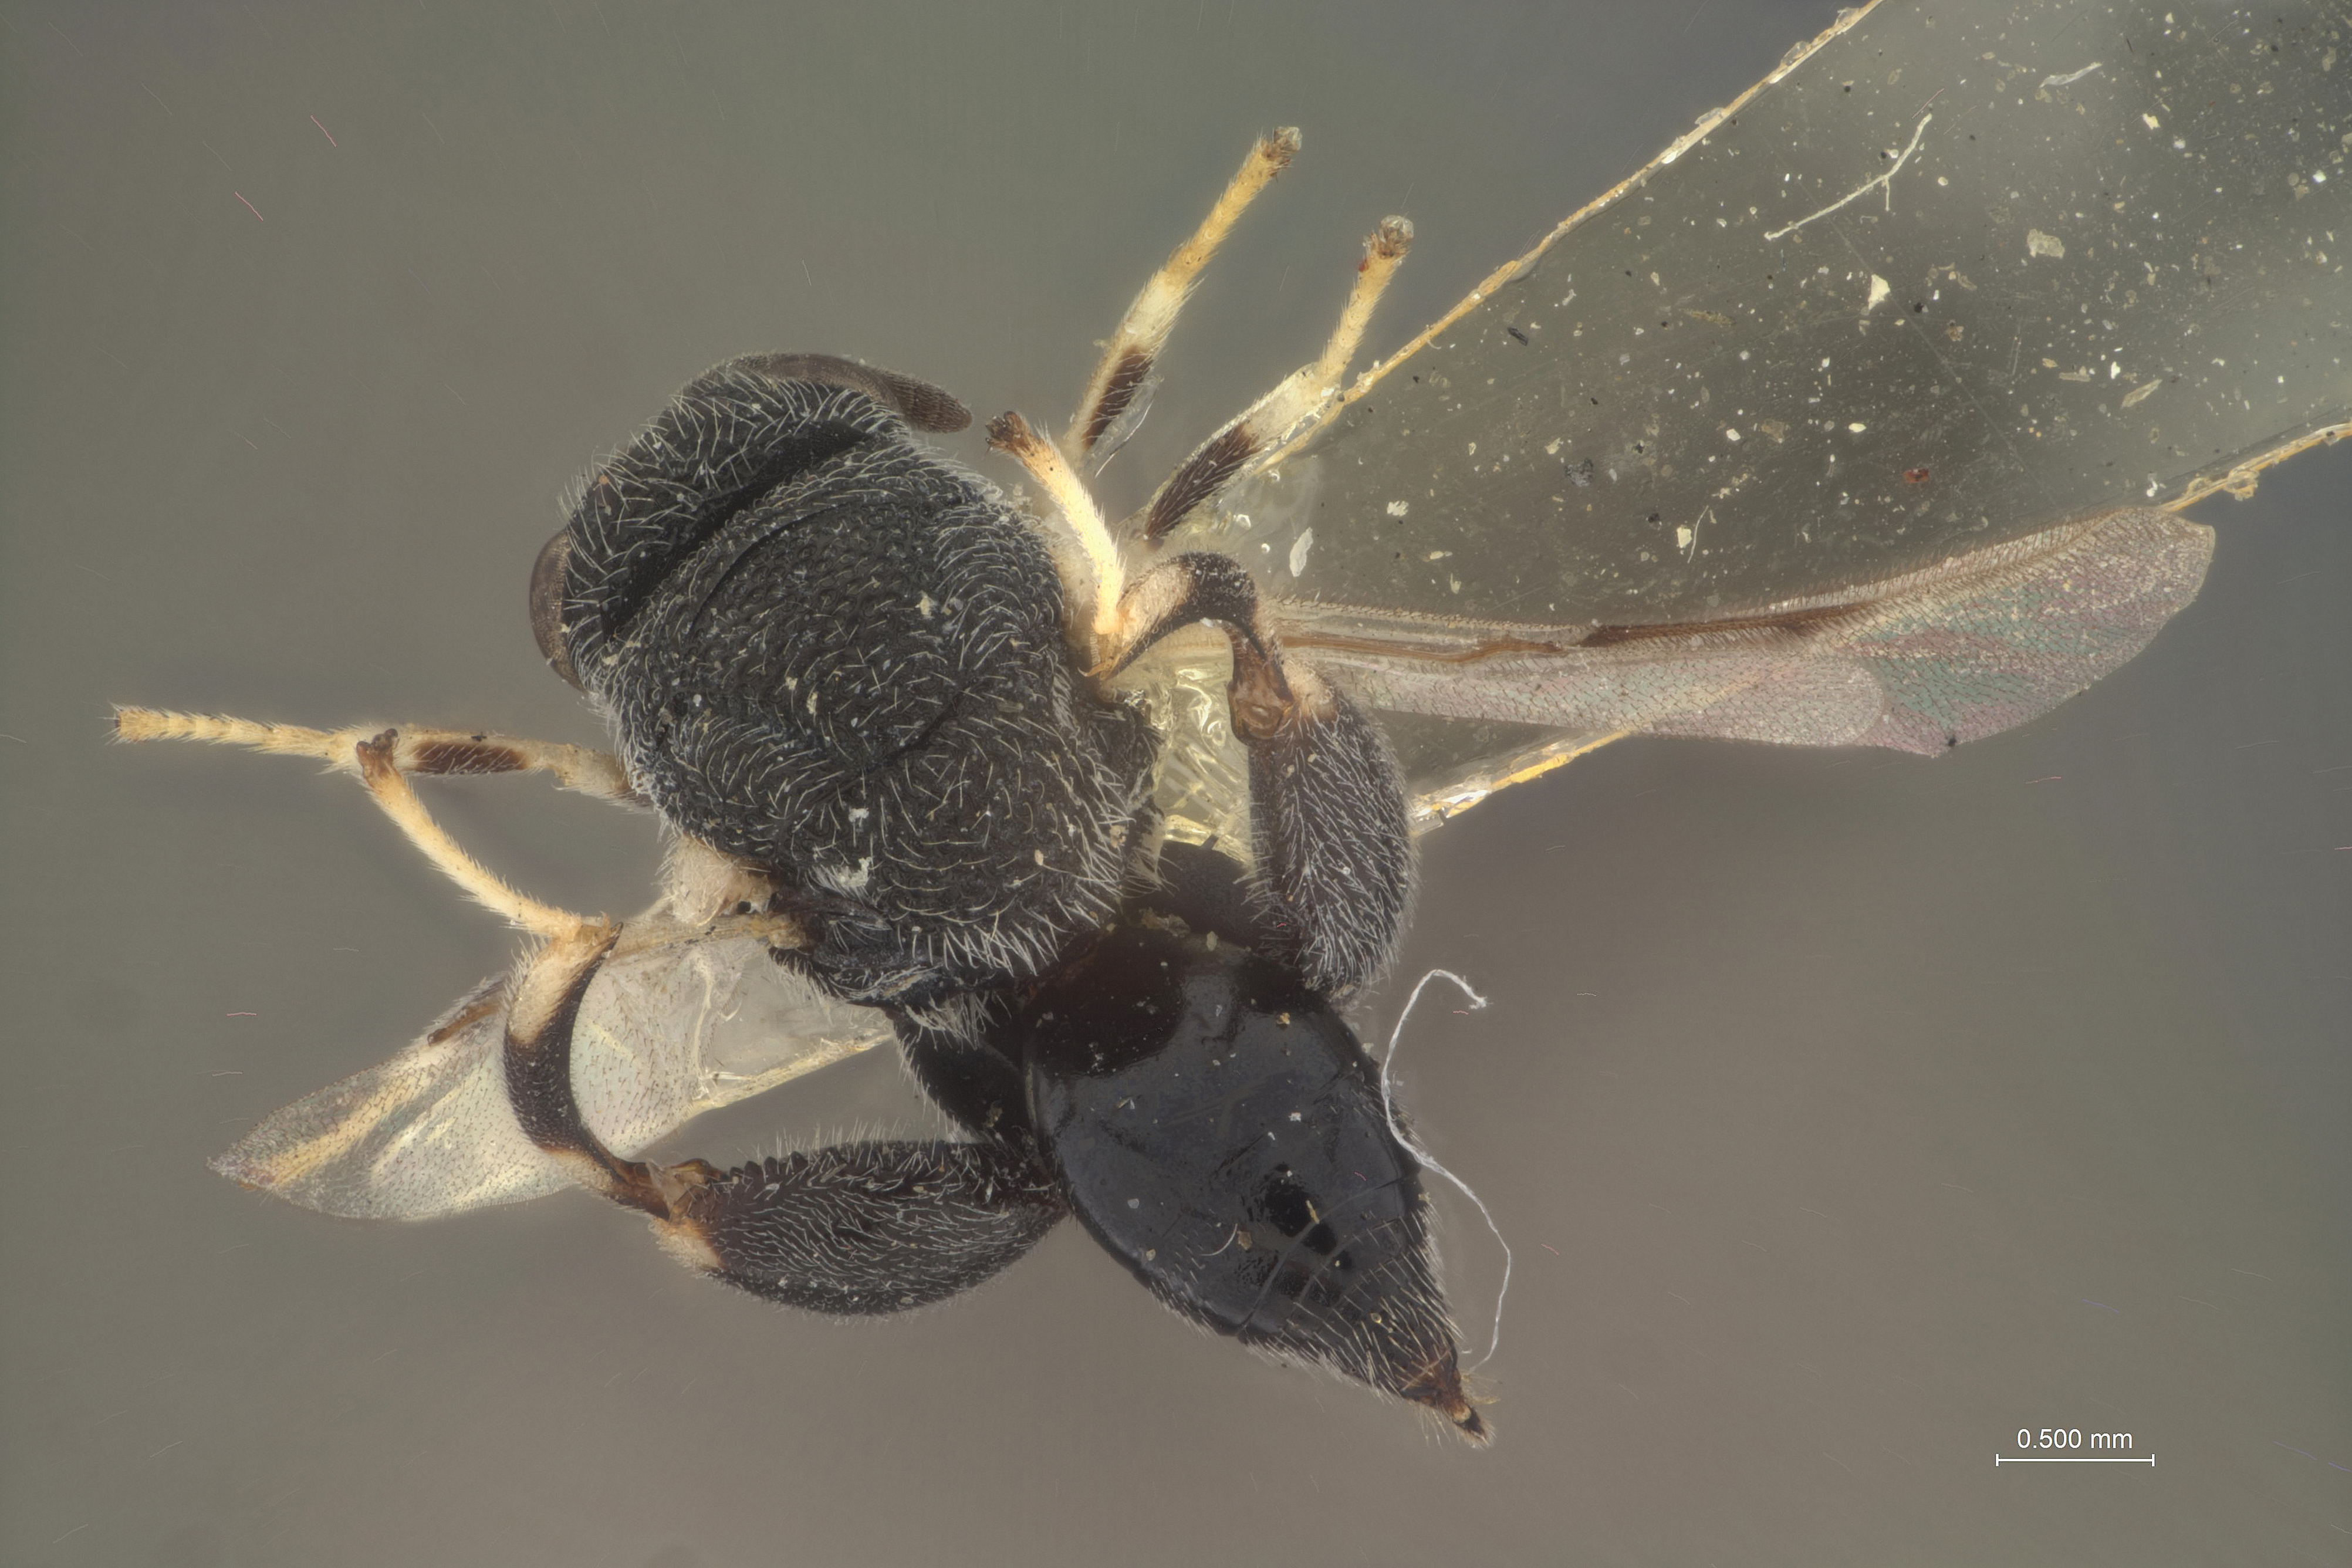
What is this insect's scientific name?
Brachymeria carinatifrons
